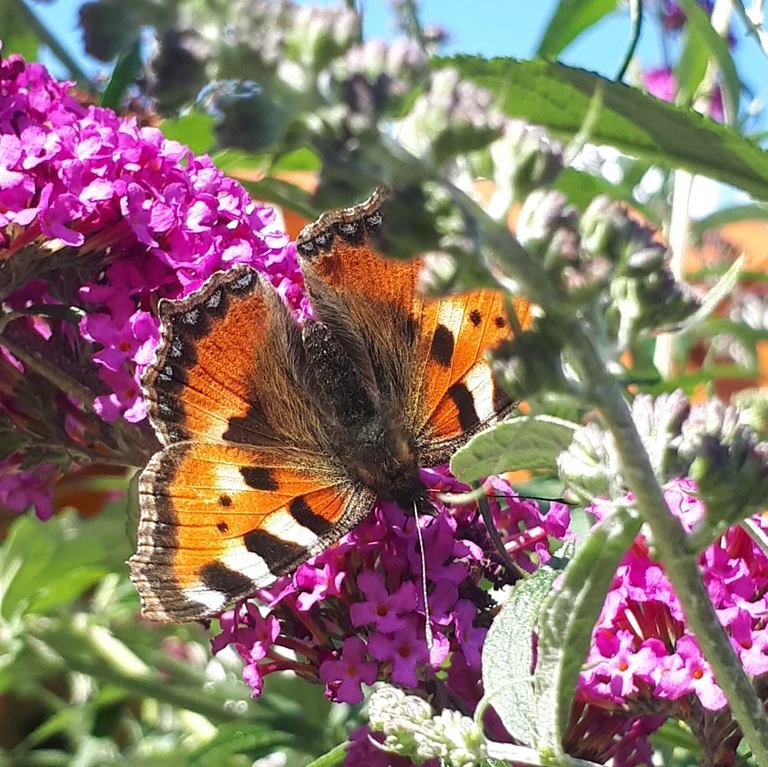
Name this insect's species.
Aglais urticae
